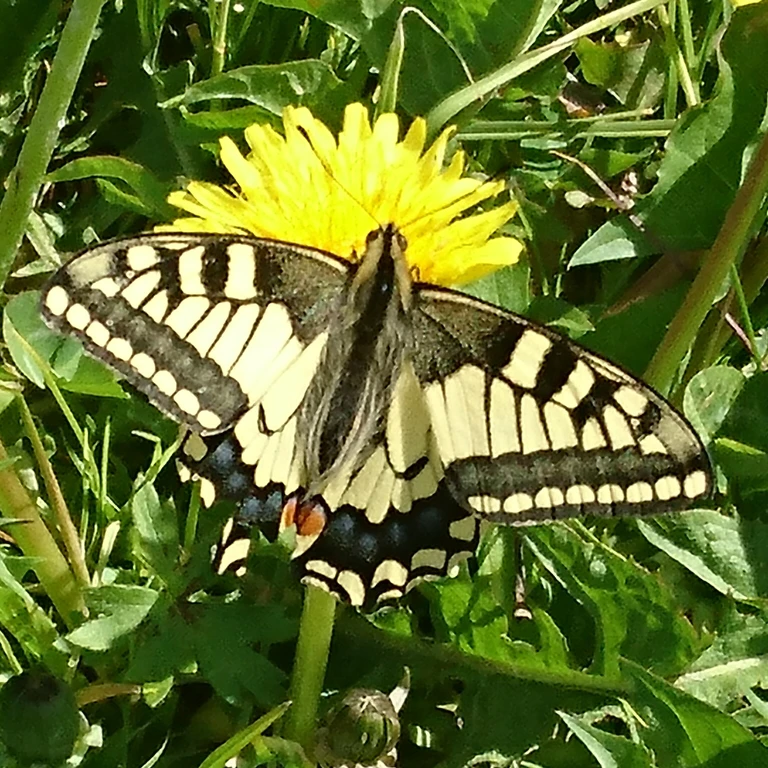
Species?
Papilio machaon
